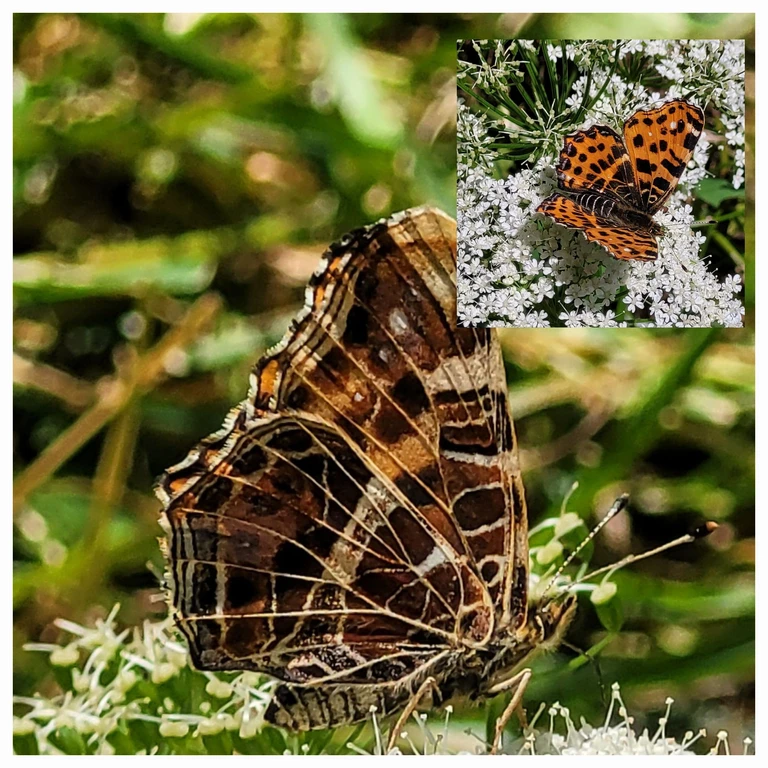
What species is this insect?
Araschnia levana
